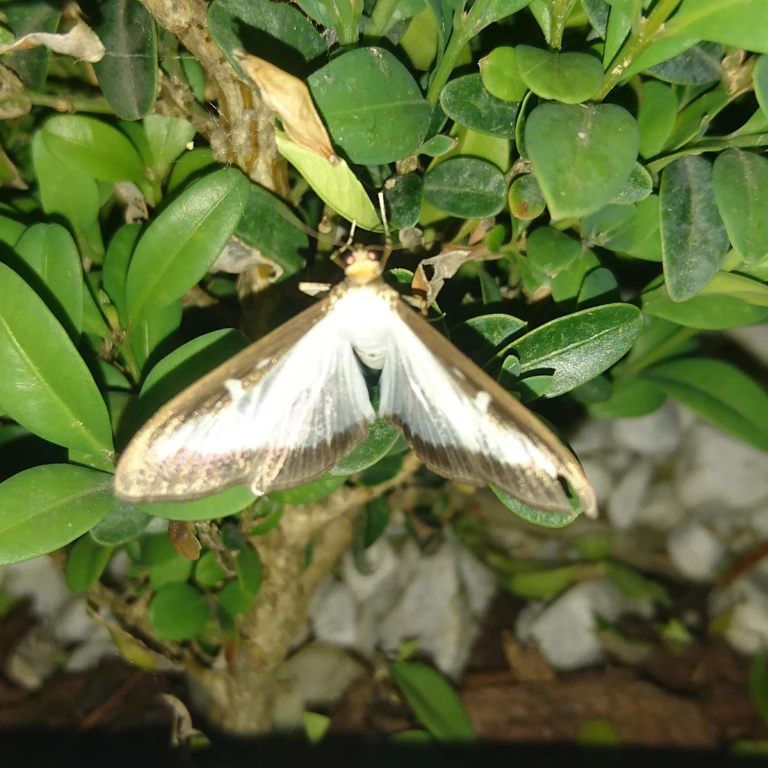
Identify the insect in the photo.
Cydalima perspectalis
